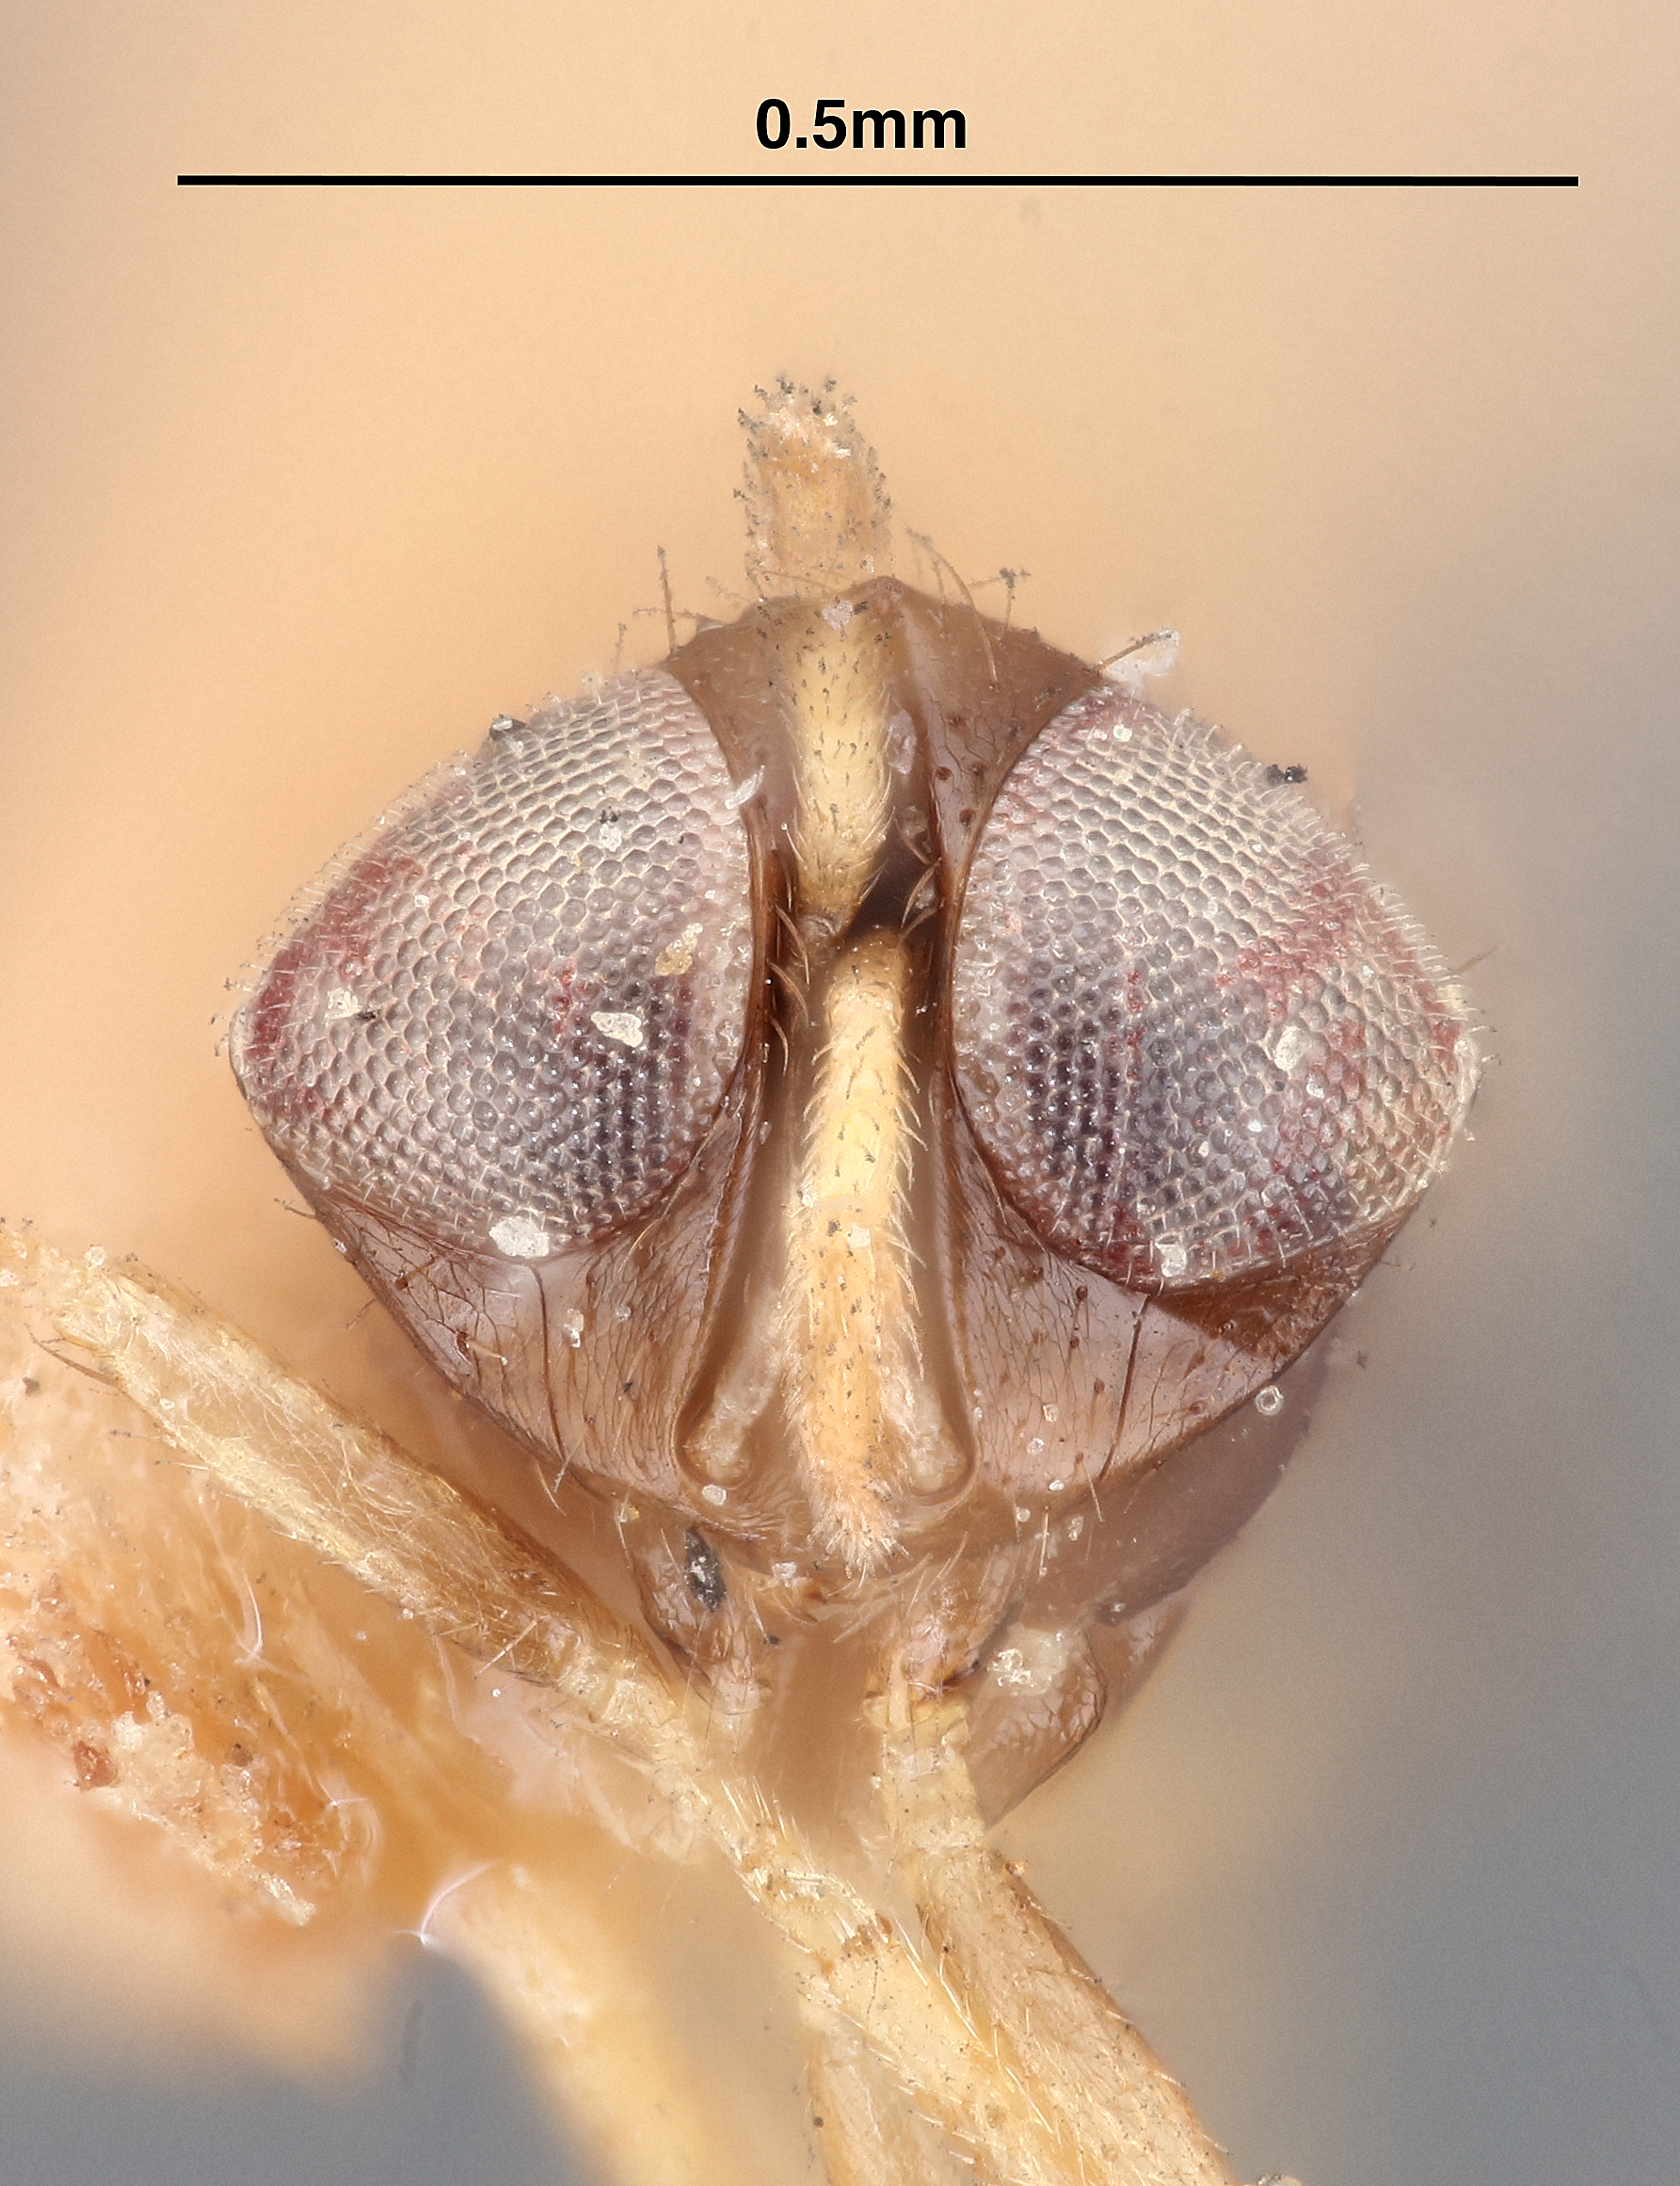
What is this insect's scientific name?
Aphelinus brevipennis
